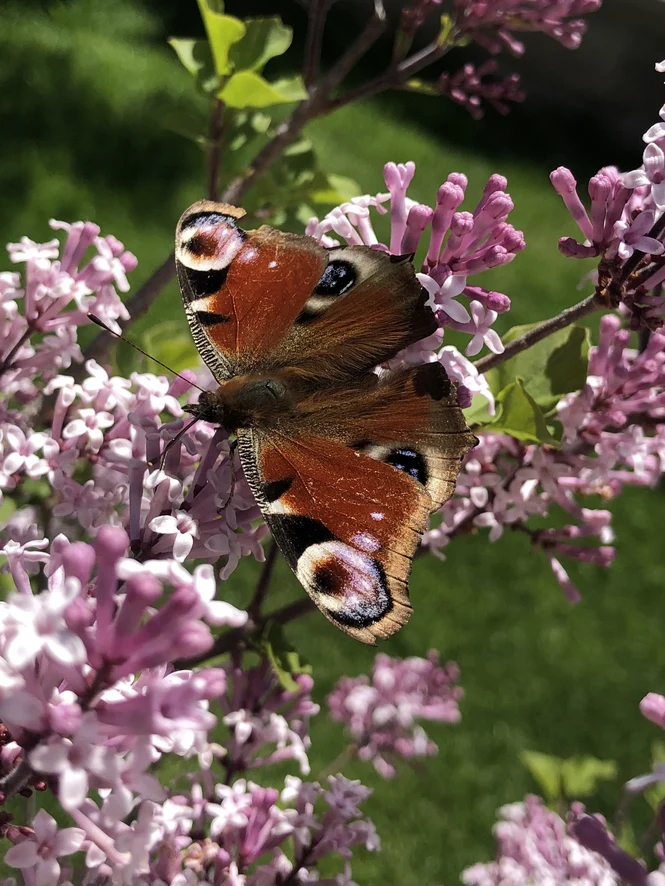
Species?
Aglais io
